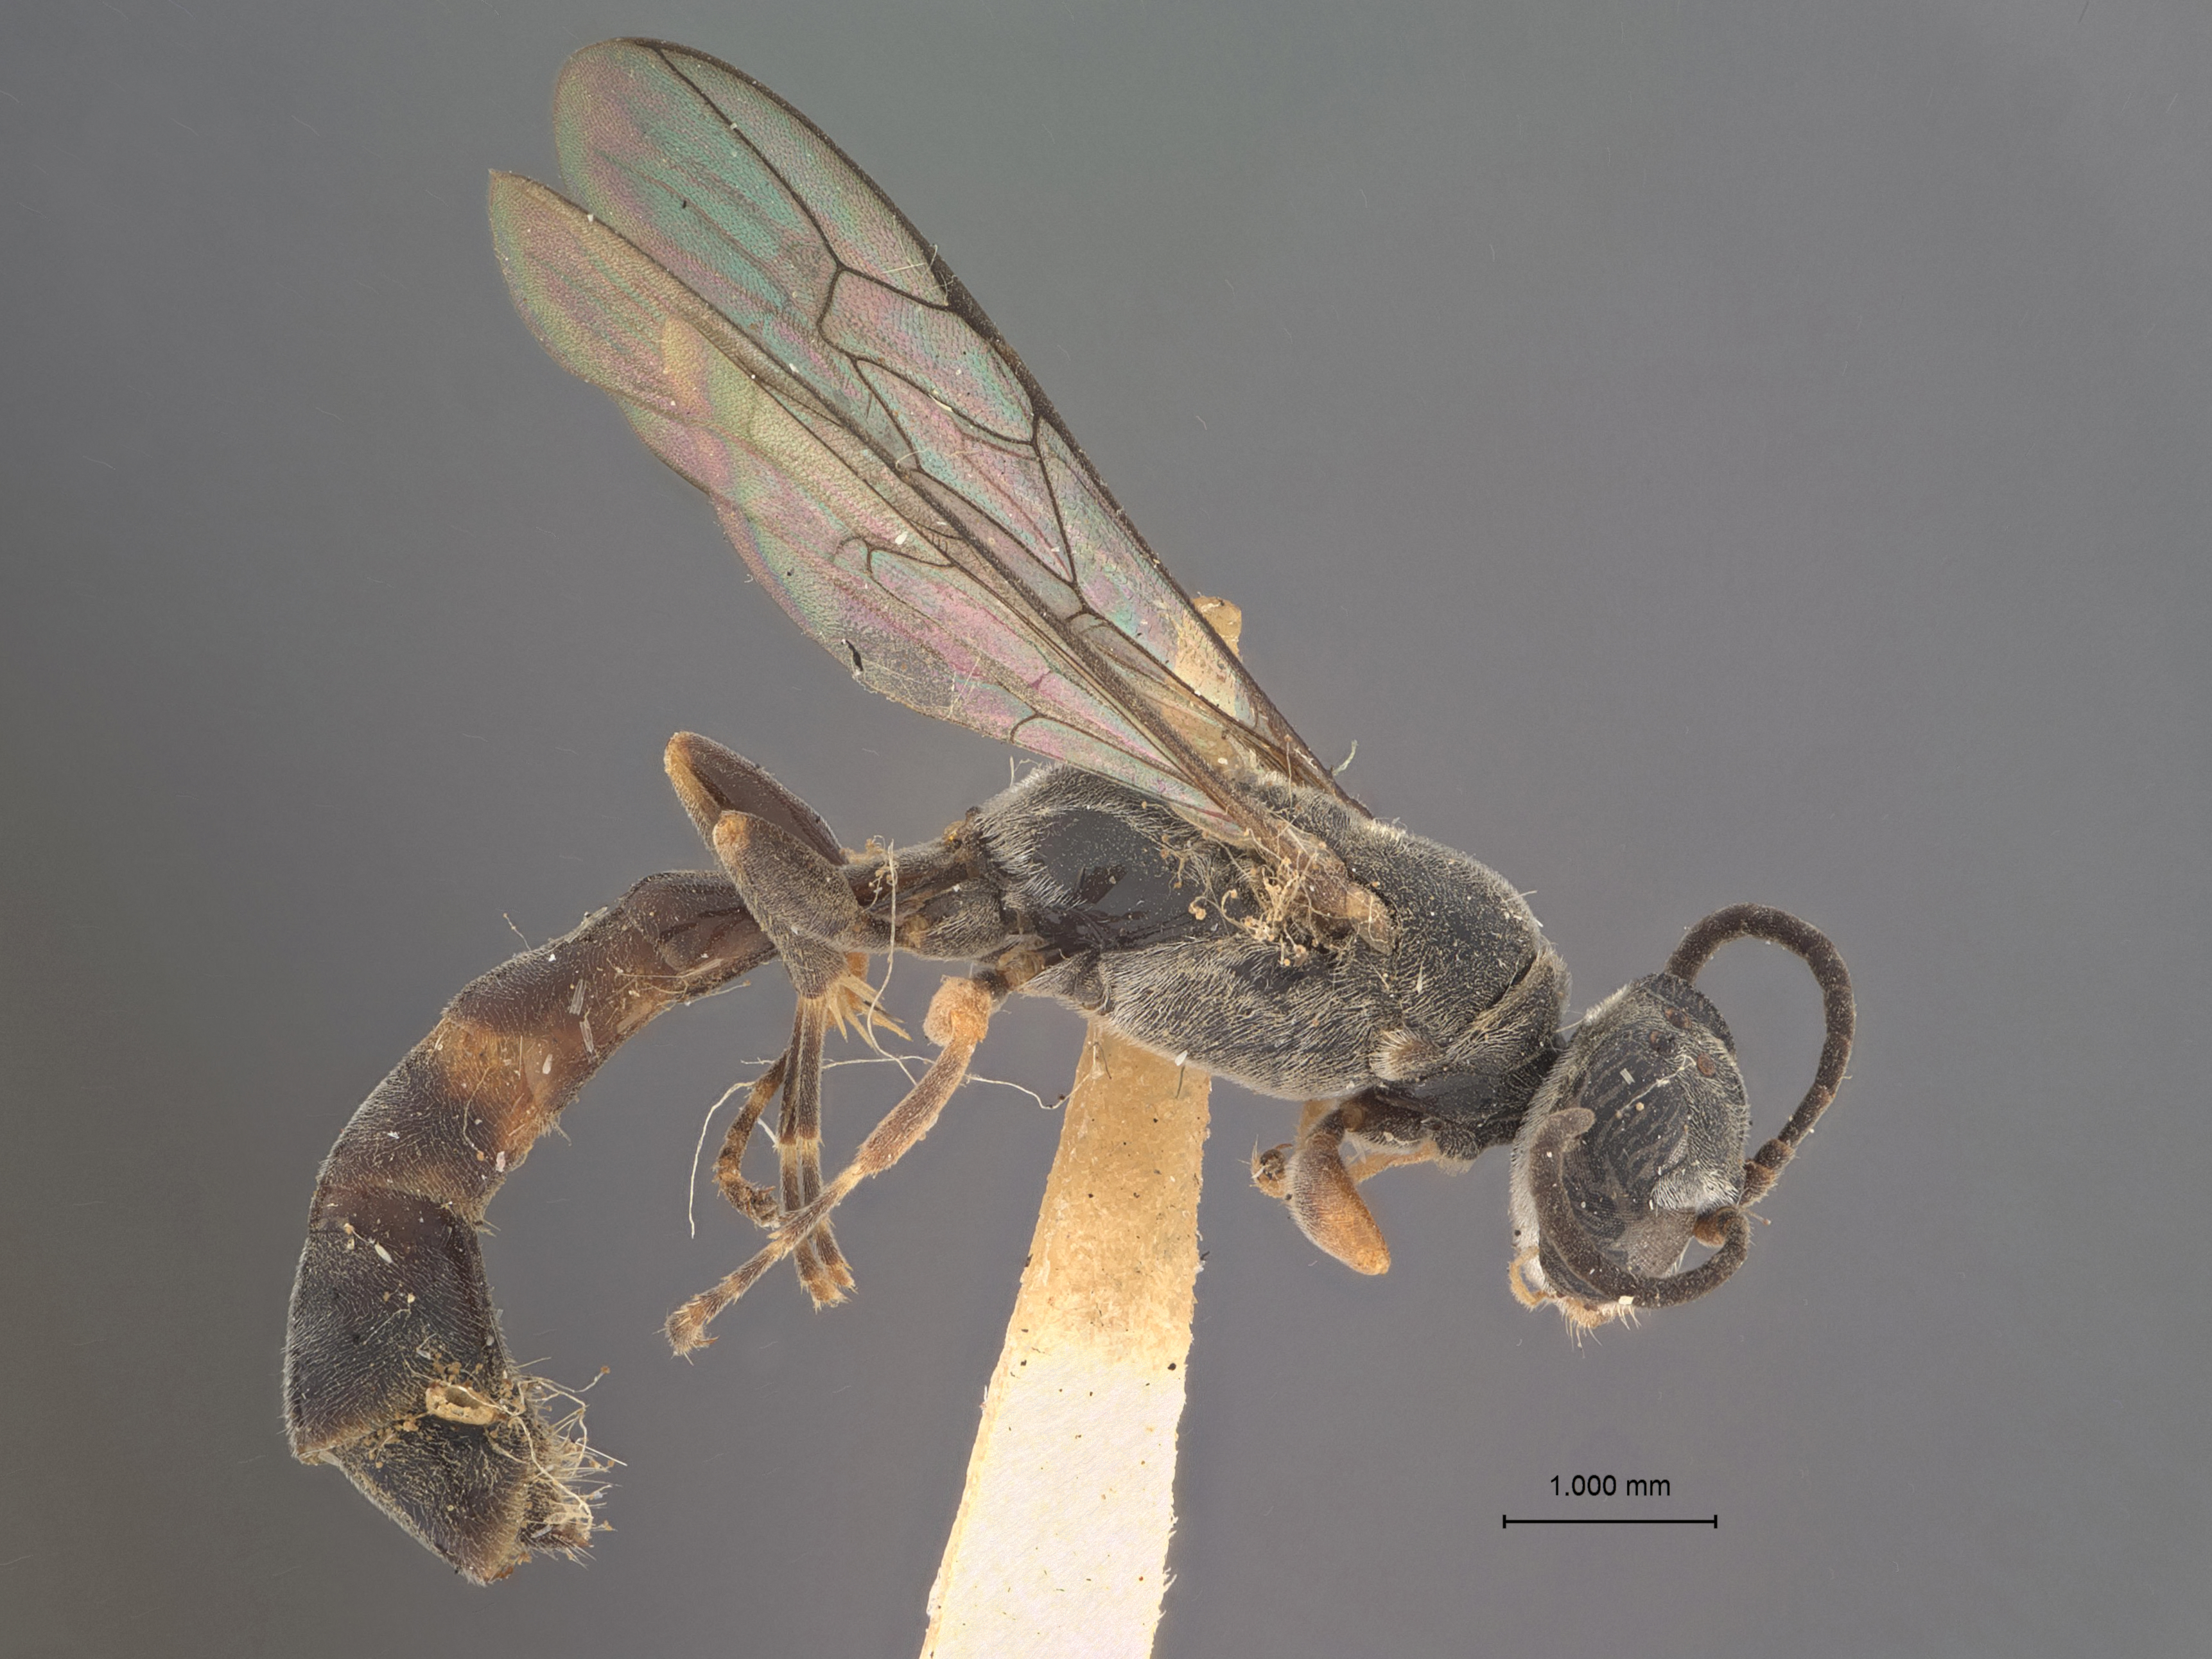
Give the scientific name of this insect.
Trypoxylon trinidadense
